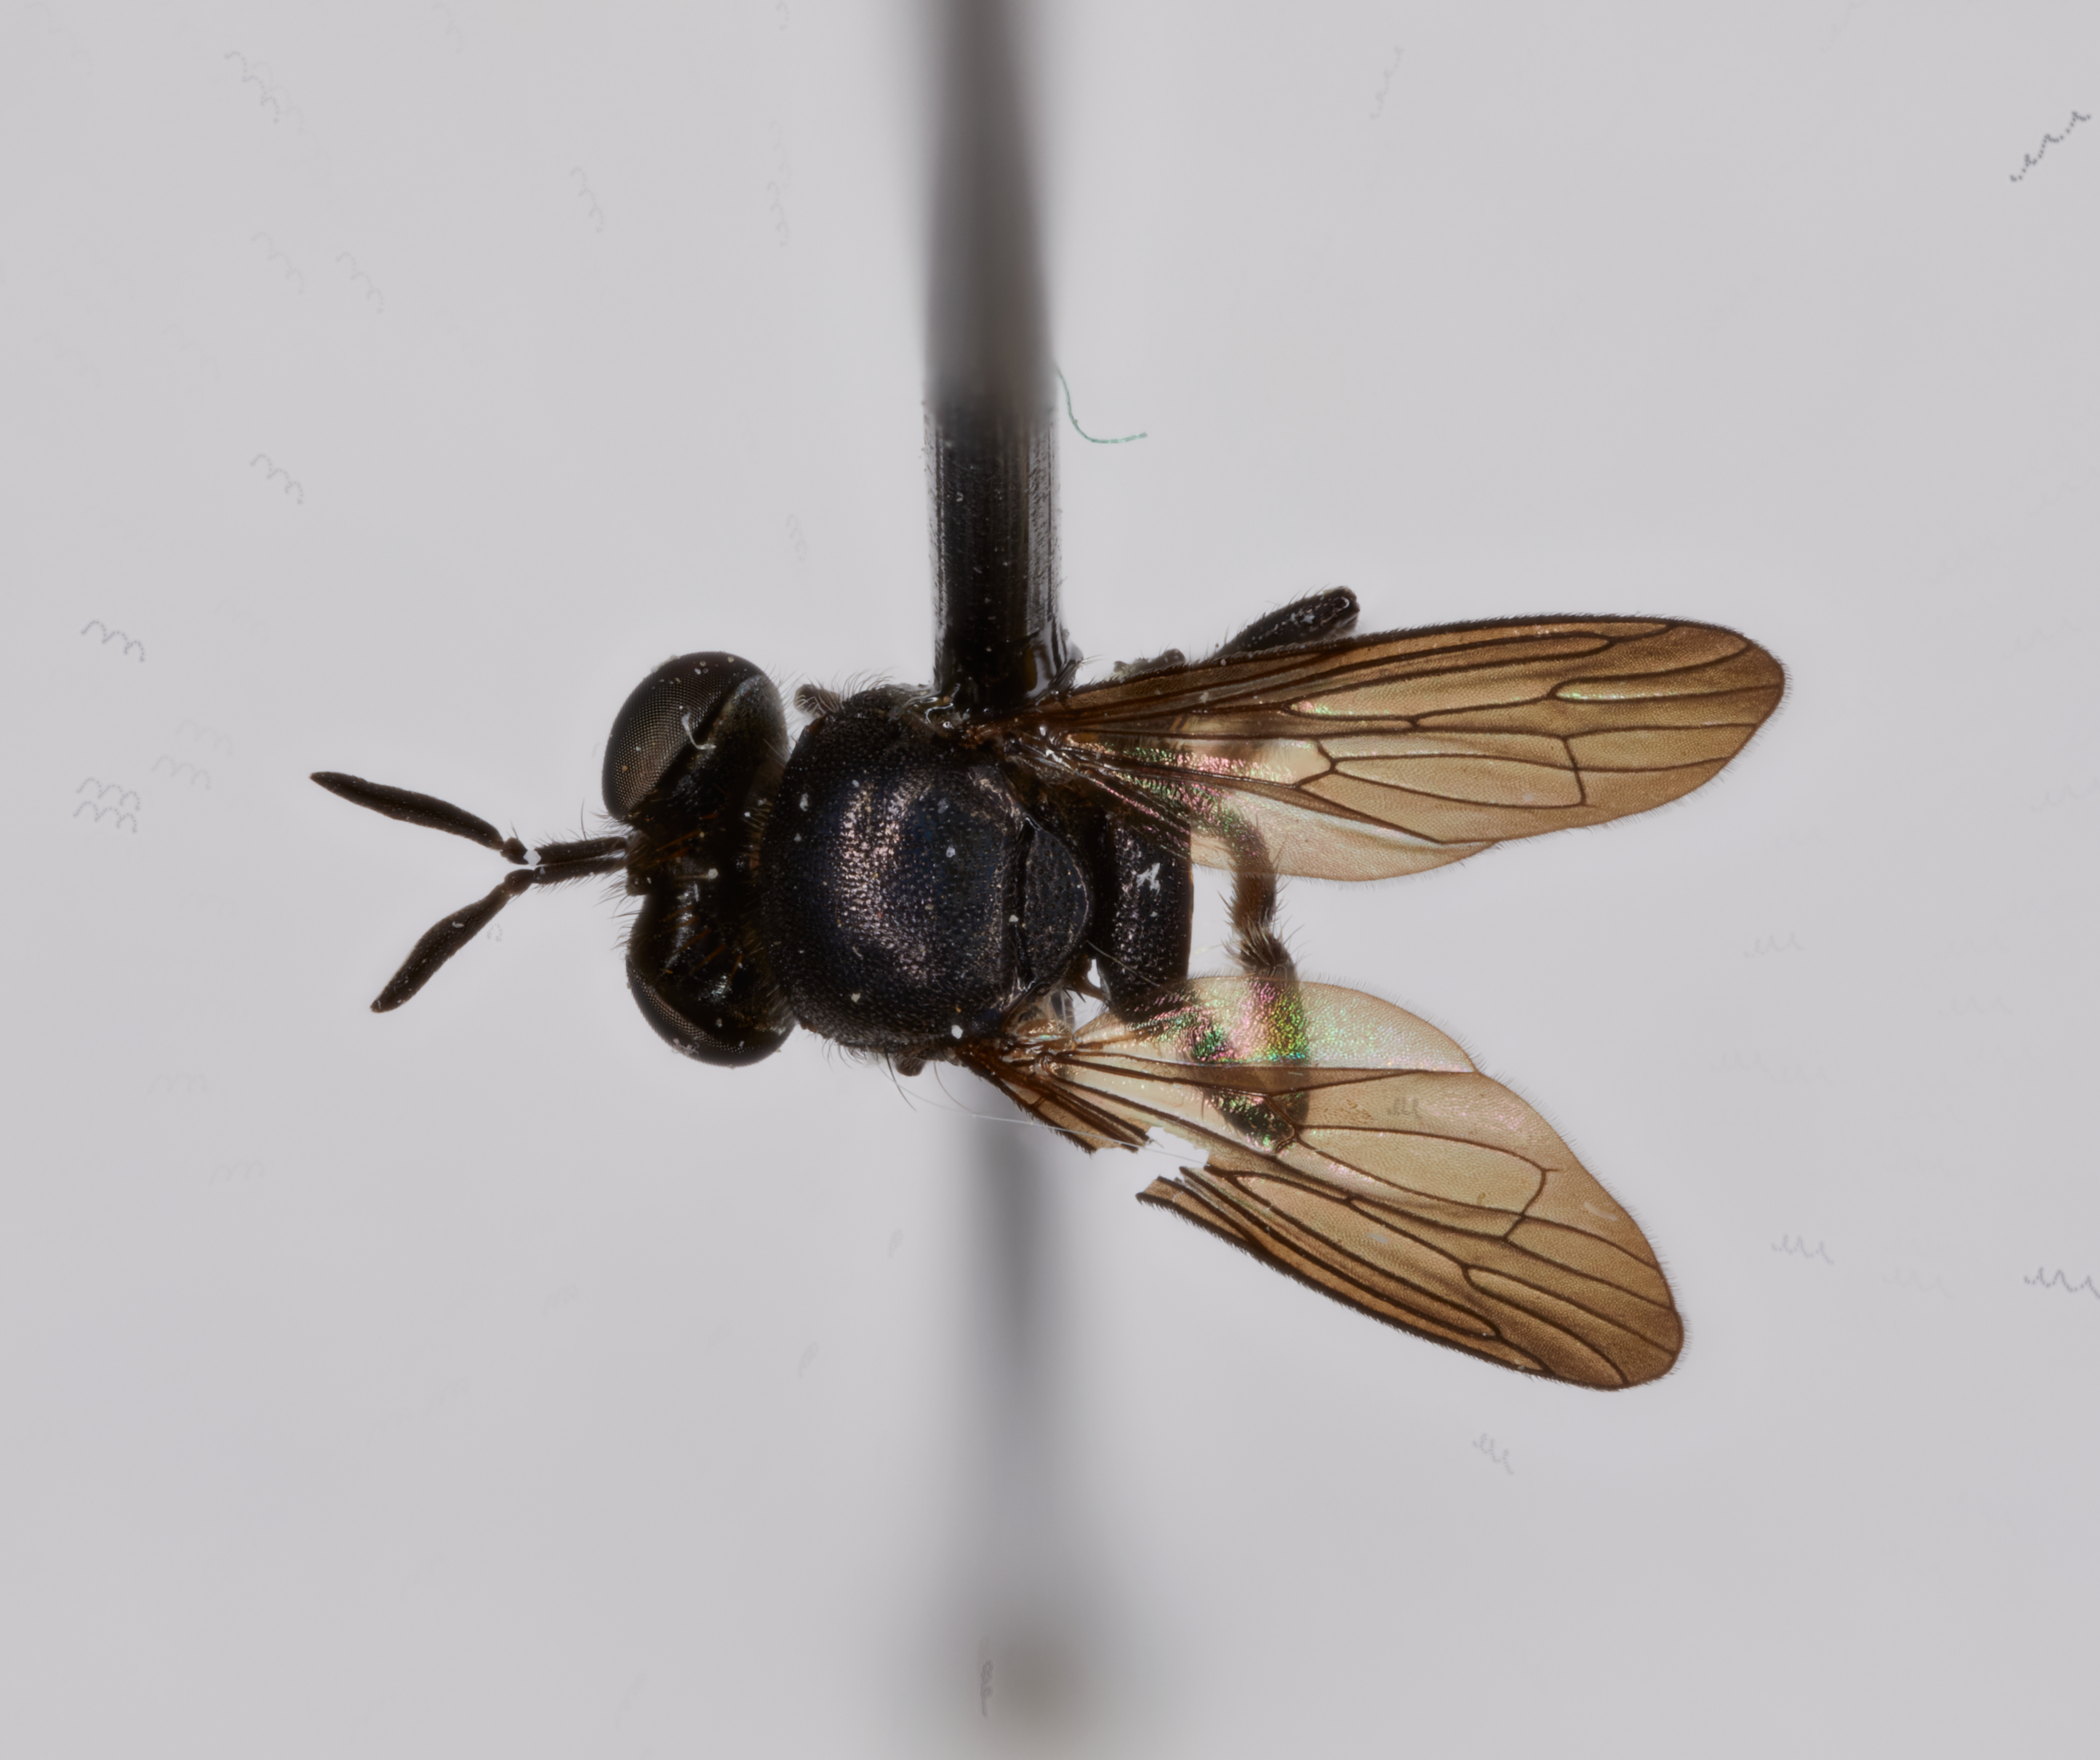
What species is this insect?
Cerotainia melanosoma
